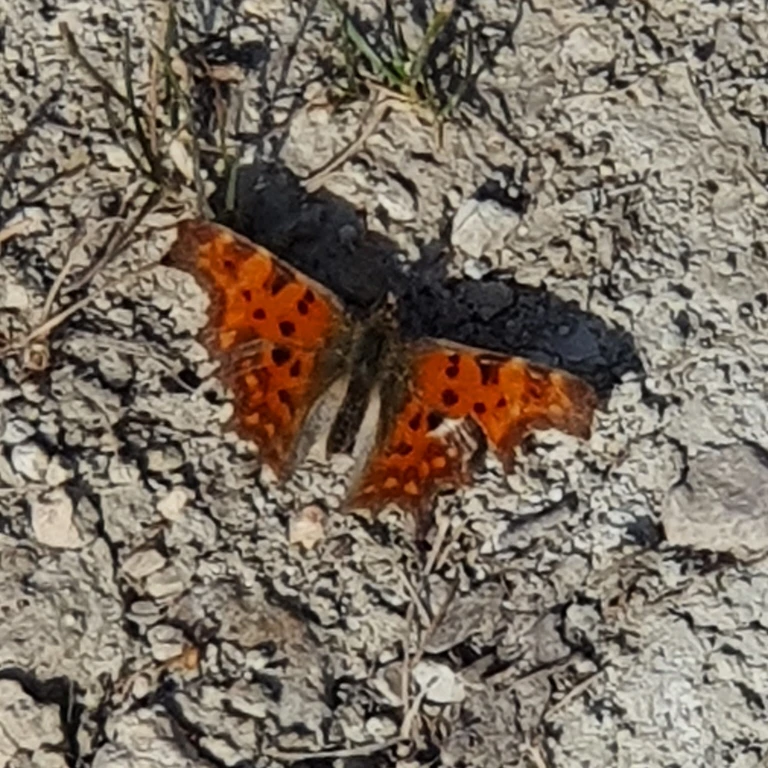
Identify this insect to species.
Polygonia c-album
